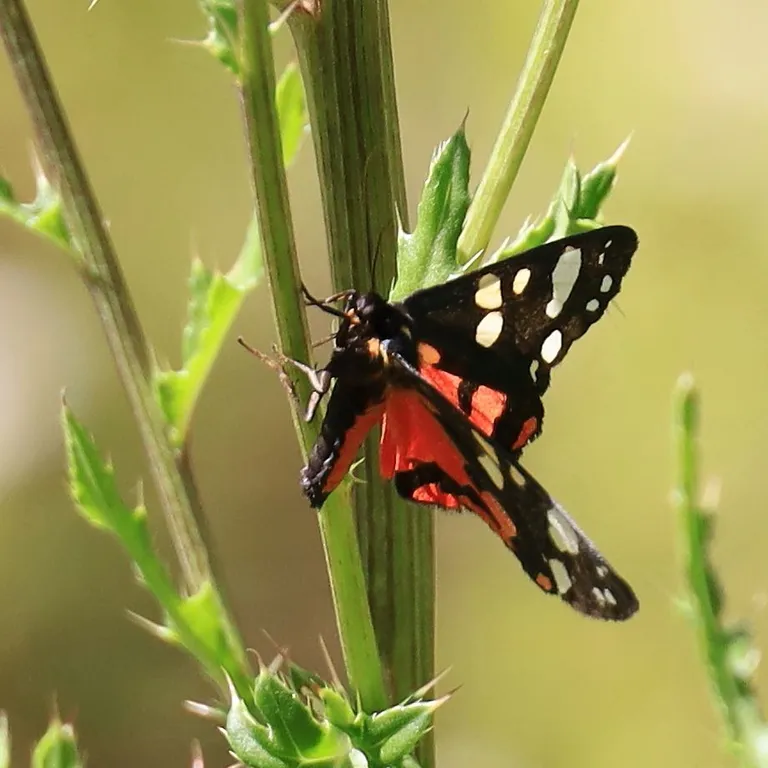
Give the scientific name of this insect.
Callimorpha dominula
